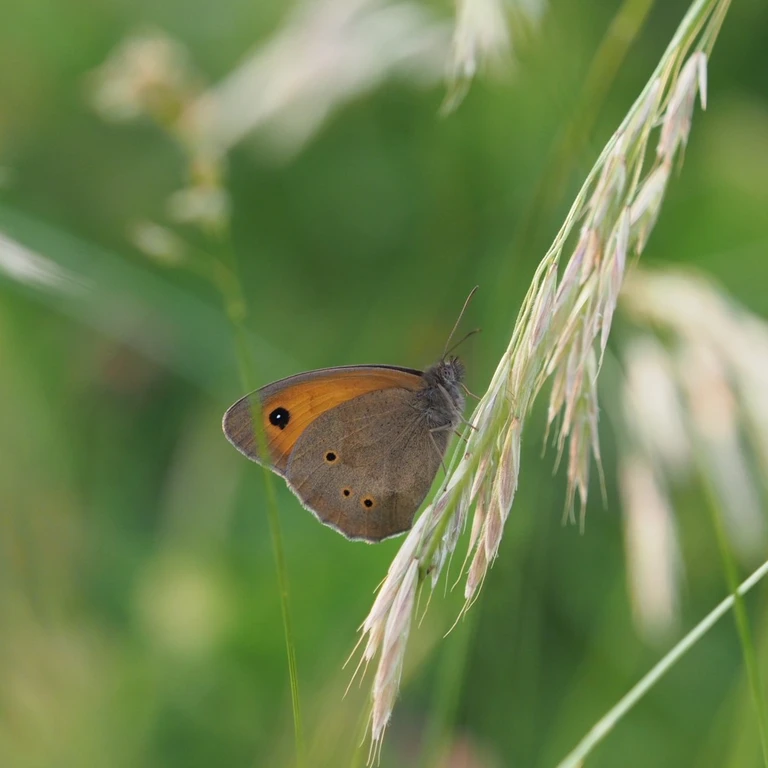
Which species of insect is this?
Maniola jurtina
